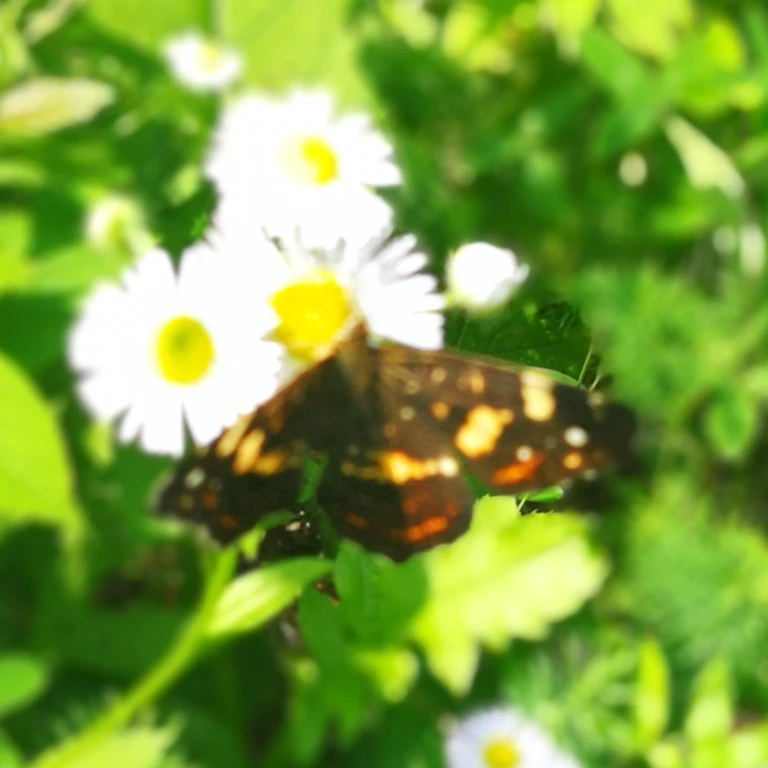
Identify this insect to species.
Araschnia levana
